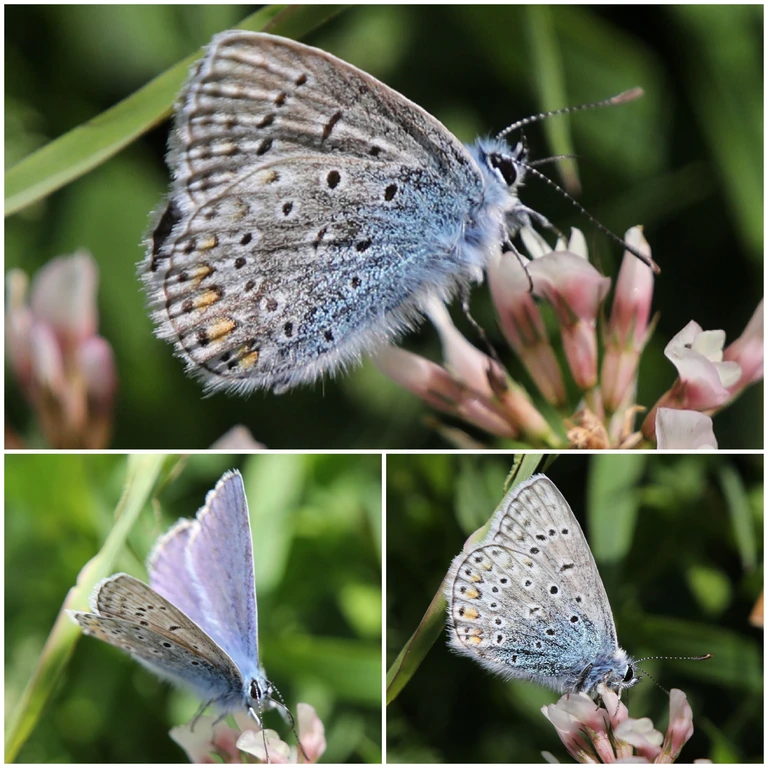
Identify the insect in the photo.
Polyommatus icarus
